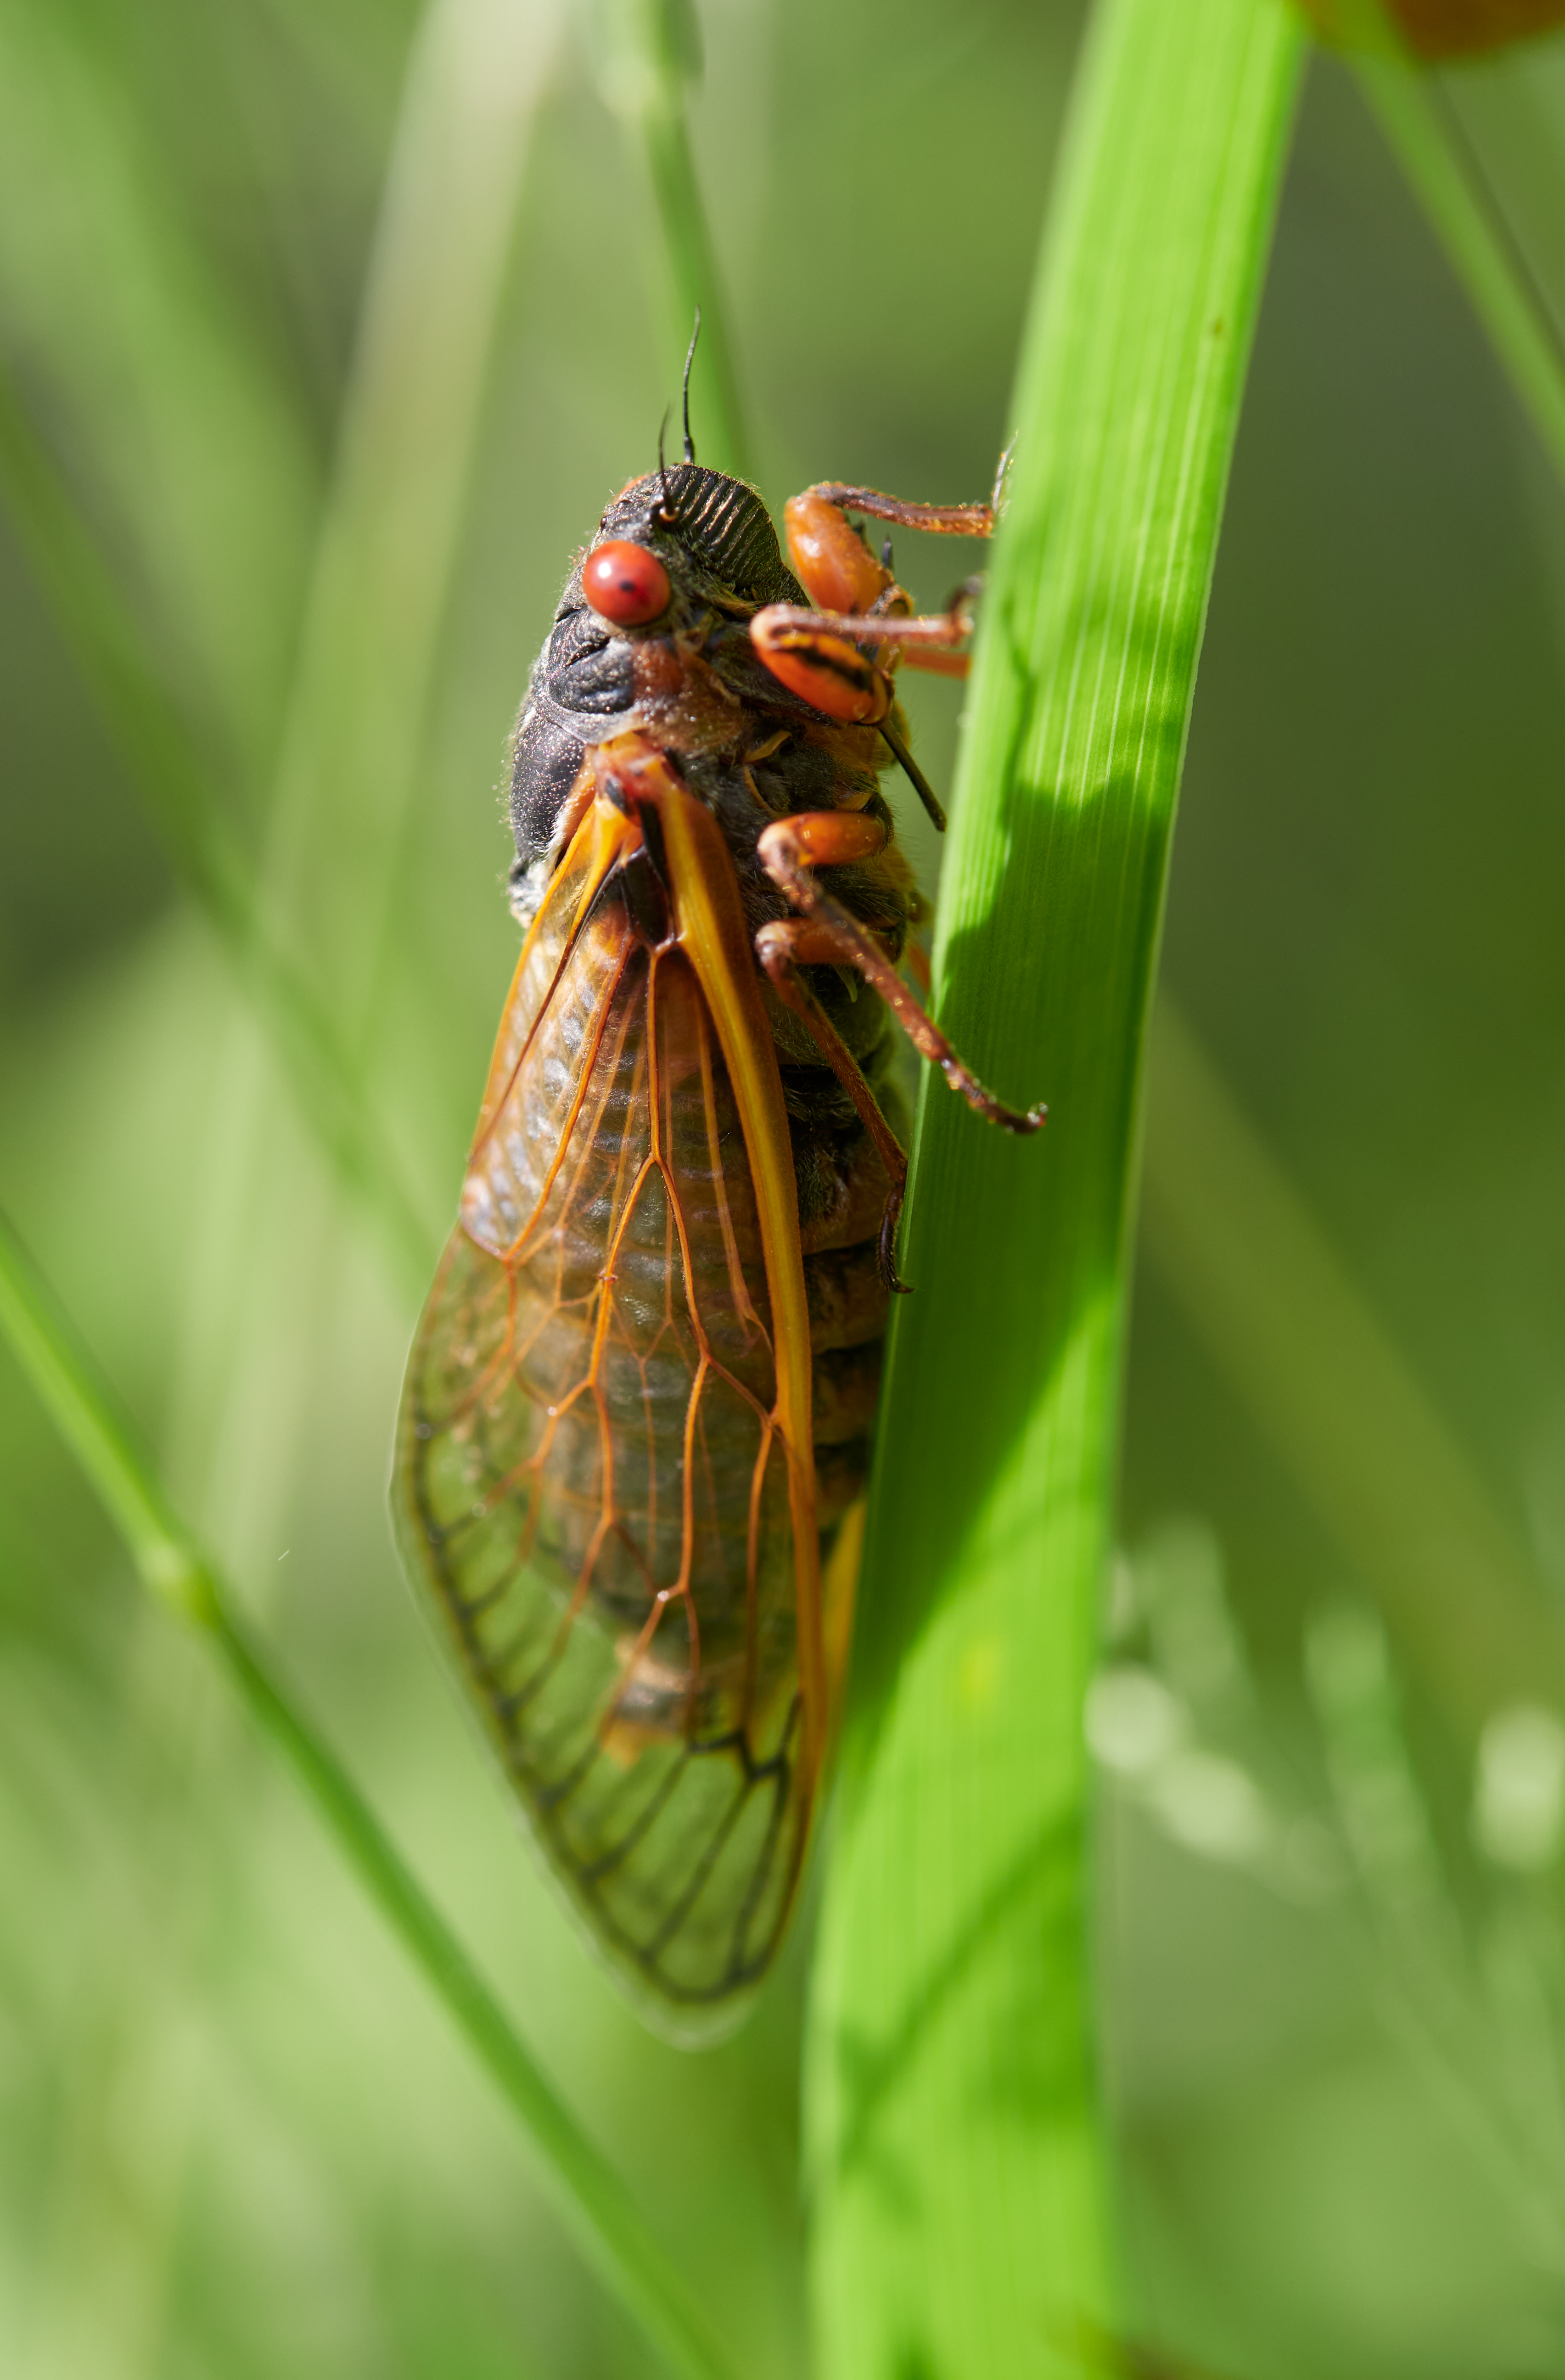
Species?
Magicicada septendecim
